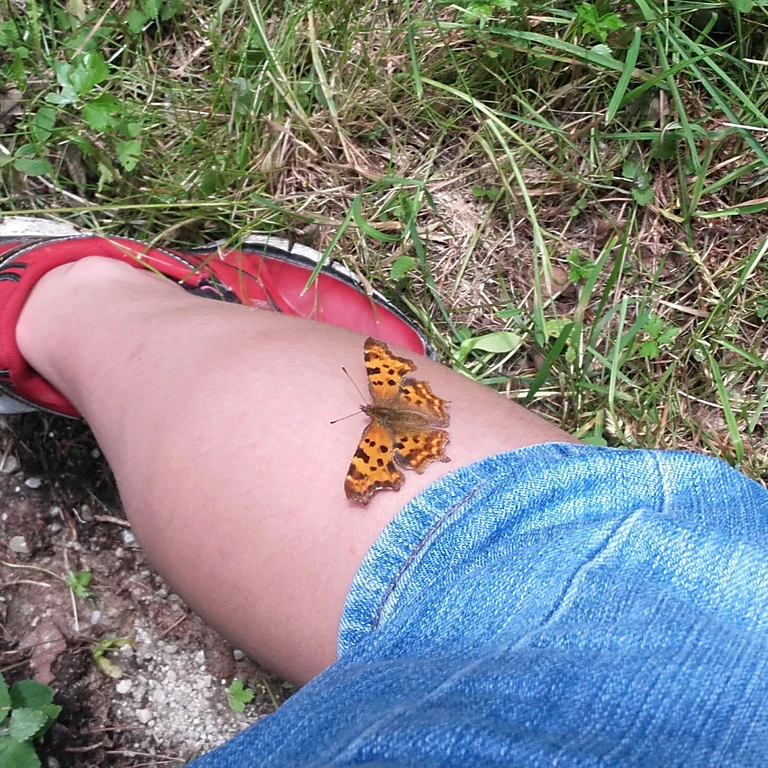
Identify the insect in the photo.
Polygonia c-album
